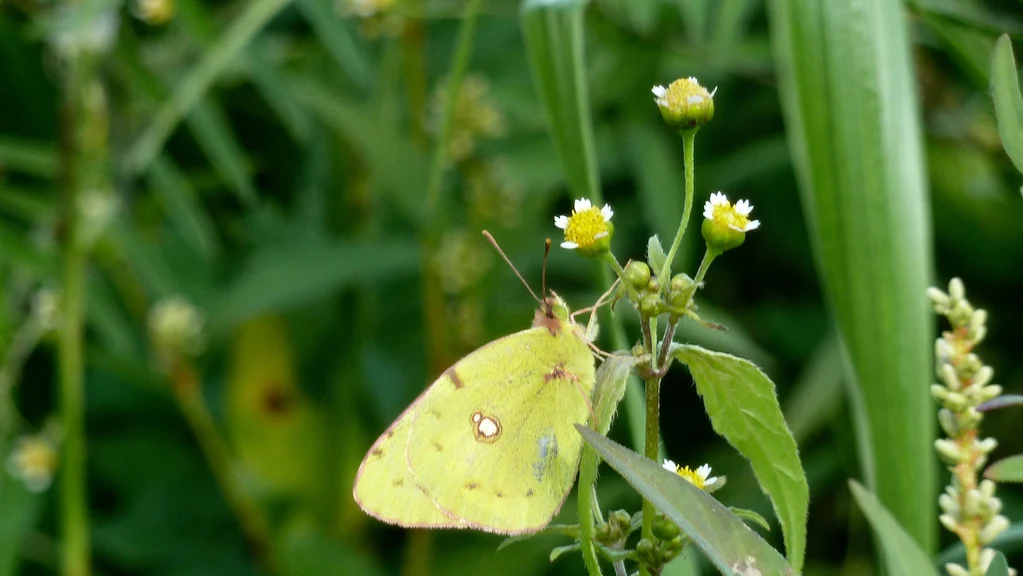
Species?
Colias croceus
